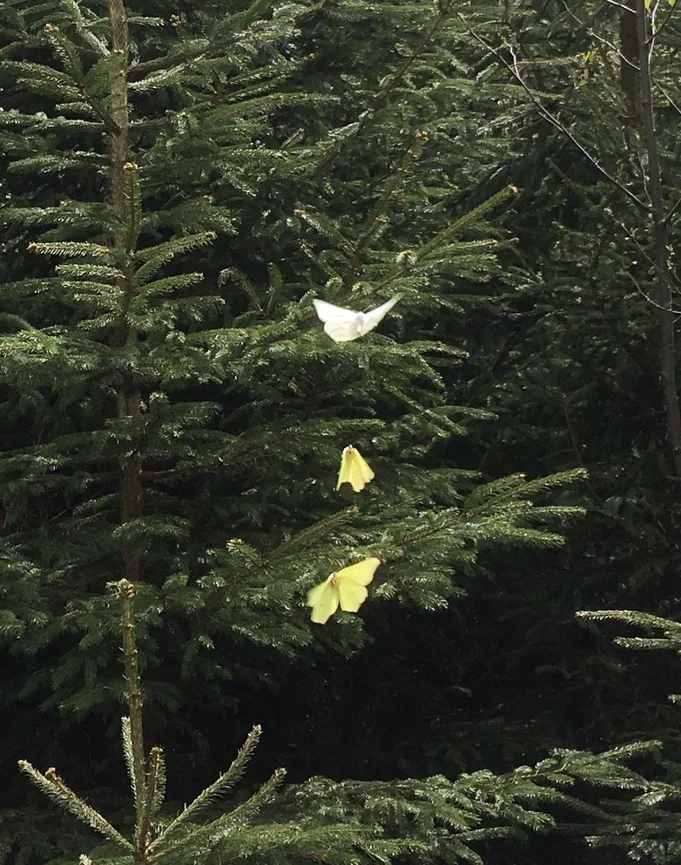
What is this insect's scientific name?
Gonepteryx rhamni
